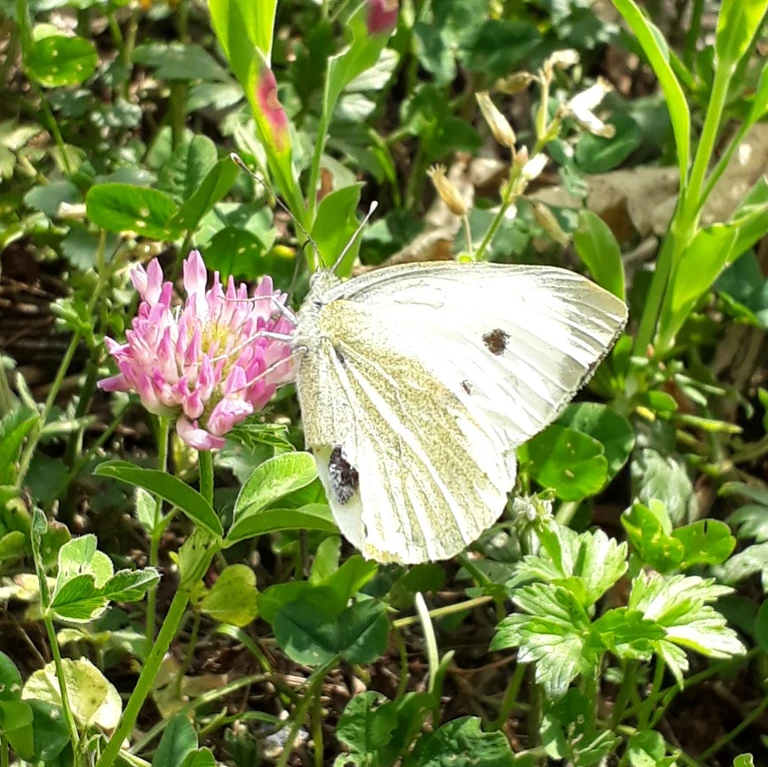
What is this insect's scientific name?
Pieris brassicae
